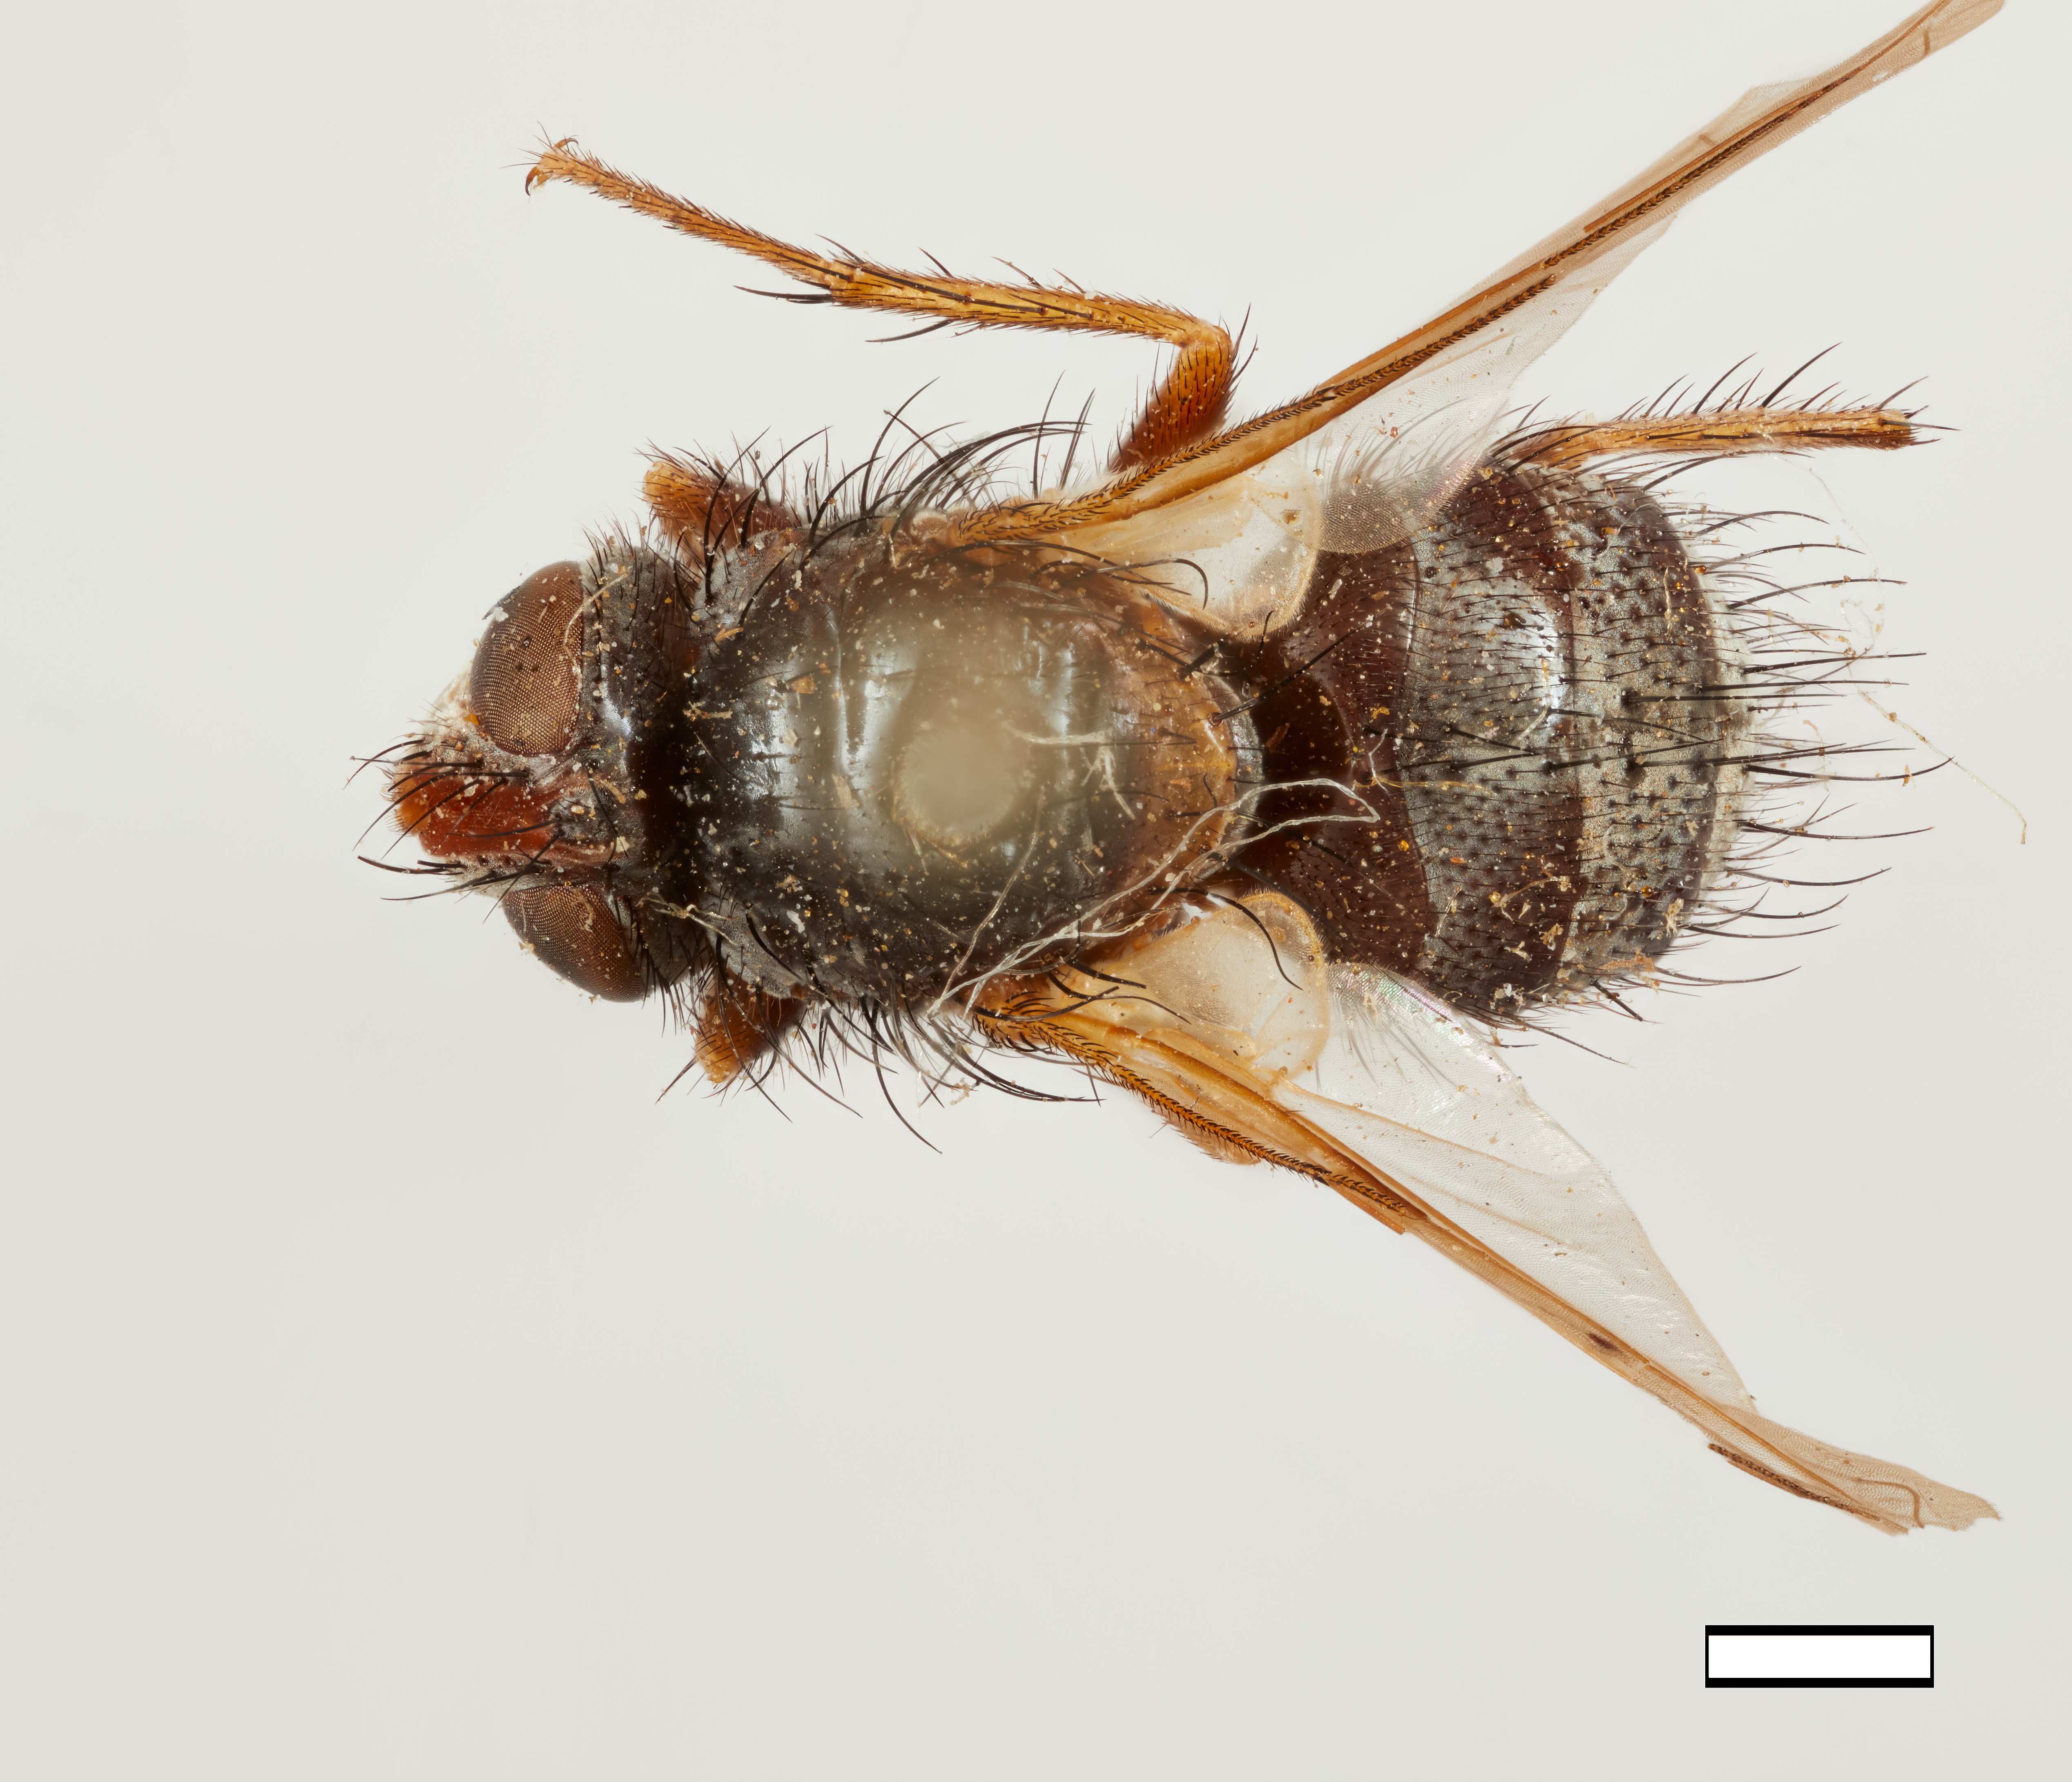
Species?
Xanthocera clistoides
